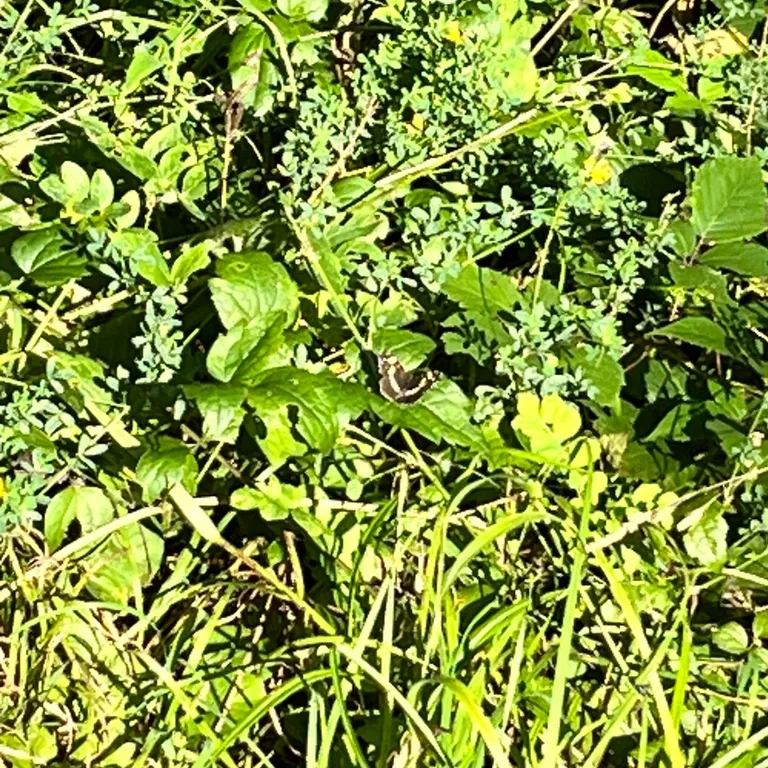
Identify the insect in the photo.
Araschnia levana
